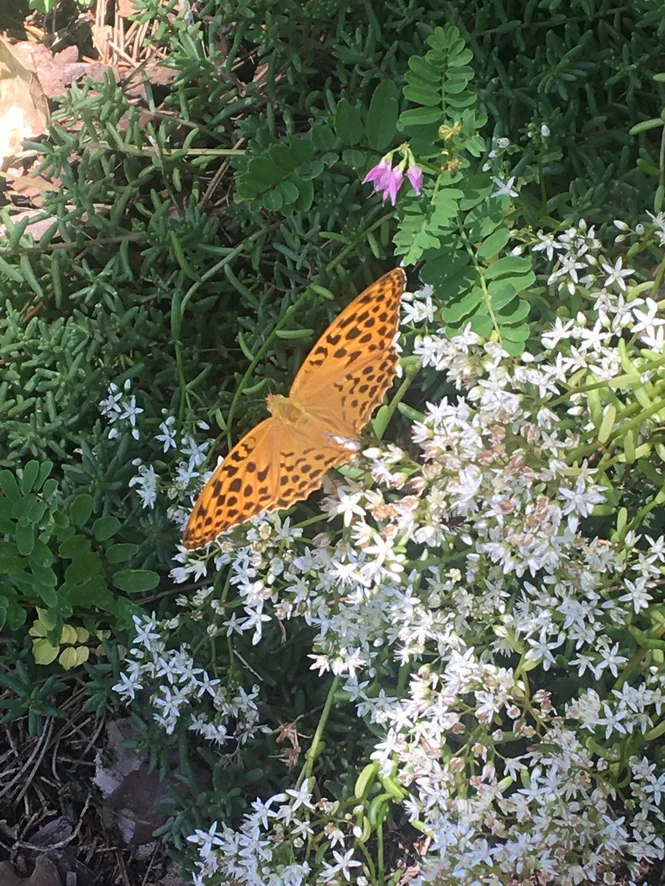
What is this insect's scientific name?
Argynnis paphia
